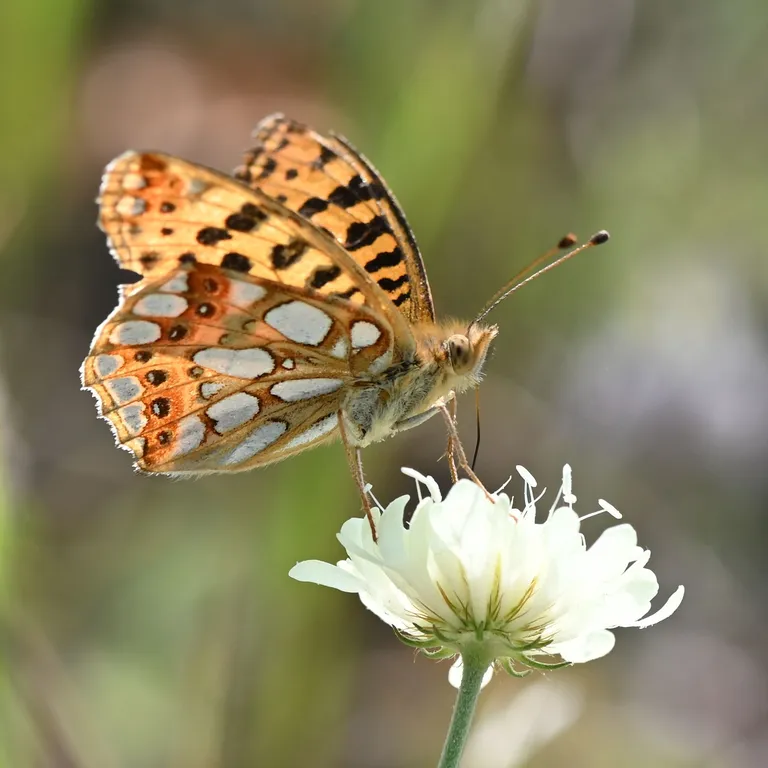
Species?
Issoria lathonia
